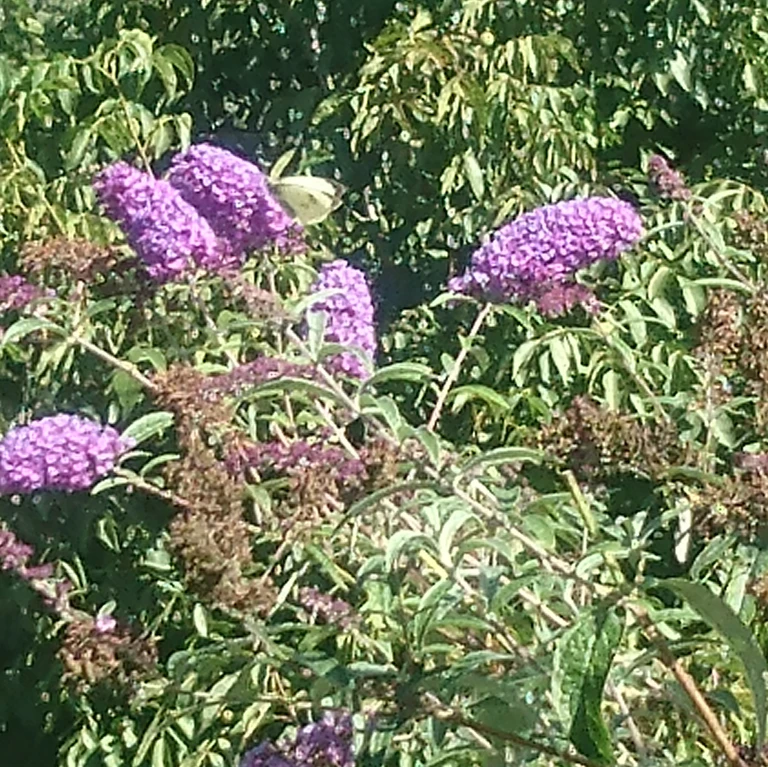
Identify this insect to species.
Pieris brassicae
